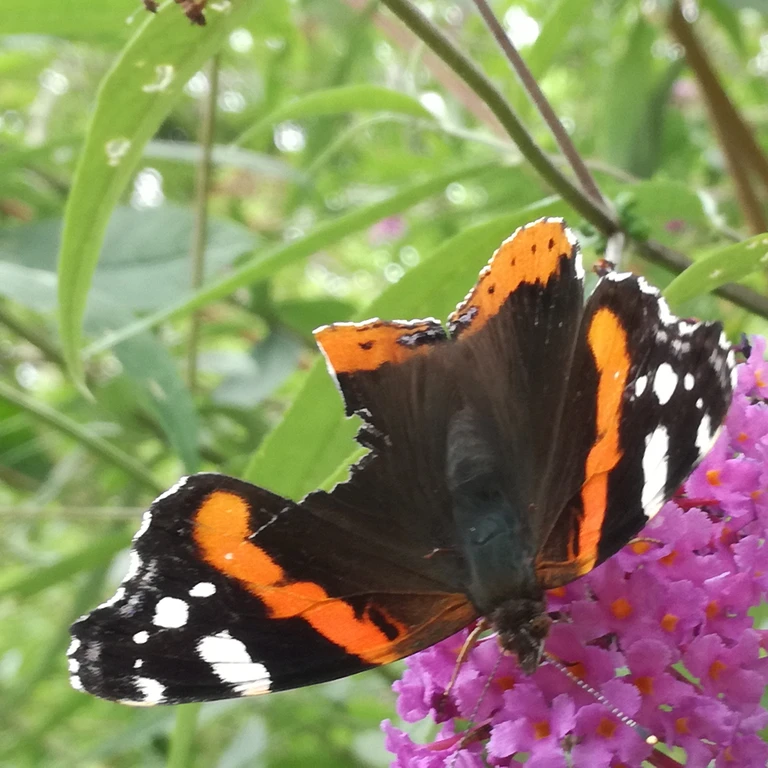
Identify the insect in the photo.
Vanessa atalanta
